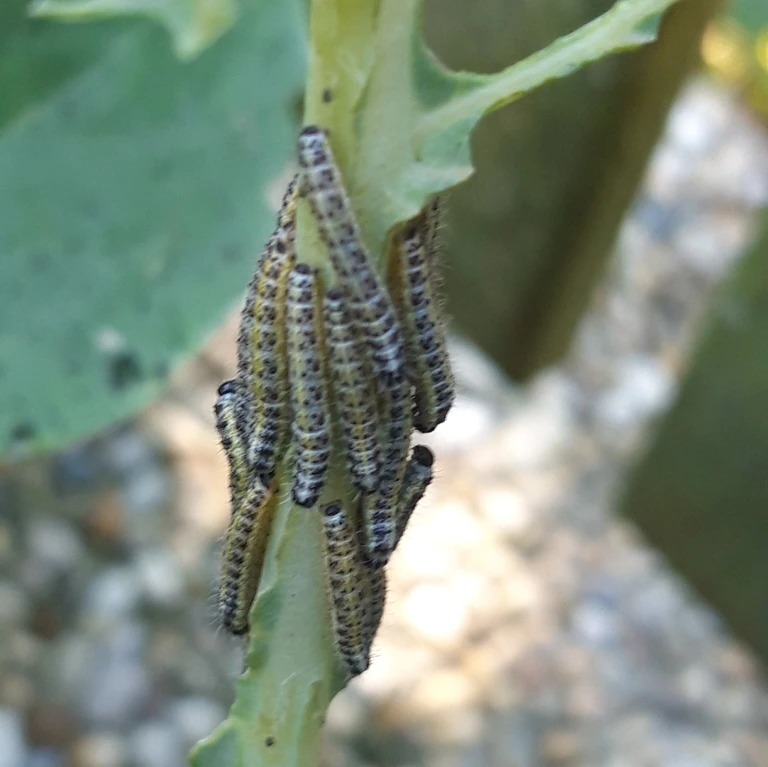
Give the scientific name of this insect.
Pieris brassicae
